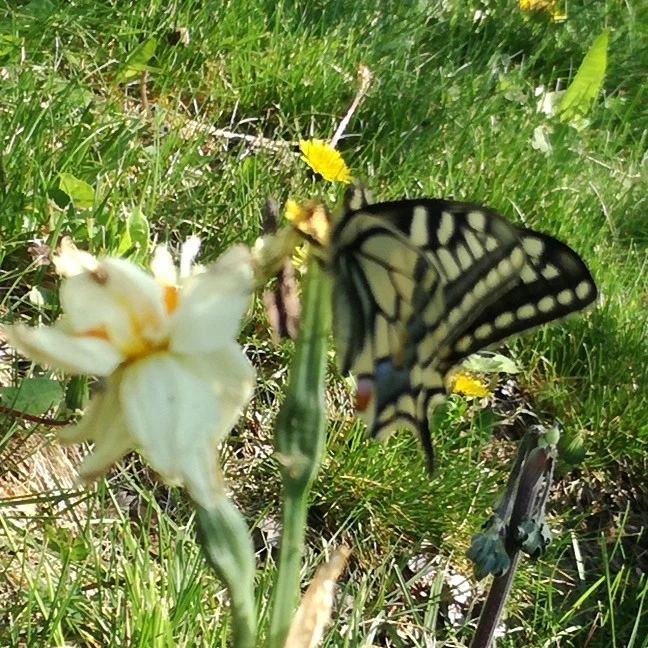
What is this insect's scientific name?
Papilio machaon
